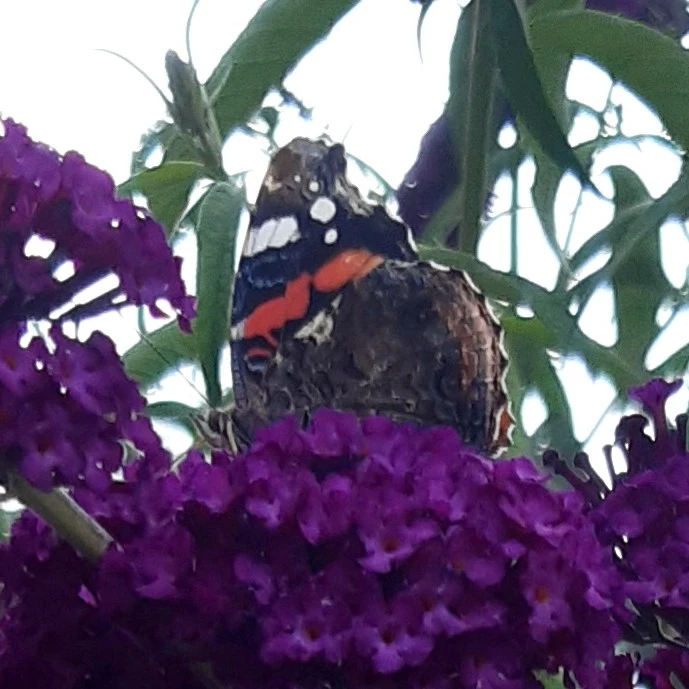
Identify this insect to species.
Vanessa atalanta
